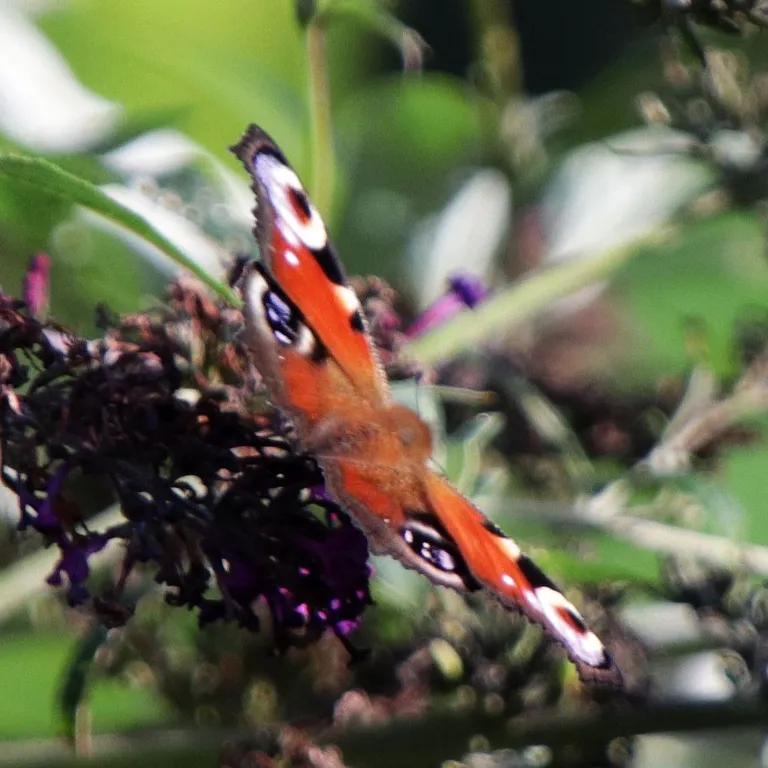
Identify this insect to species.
Aglais io
